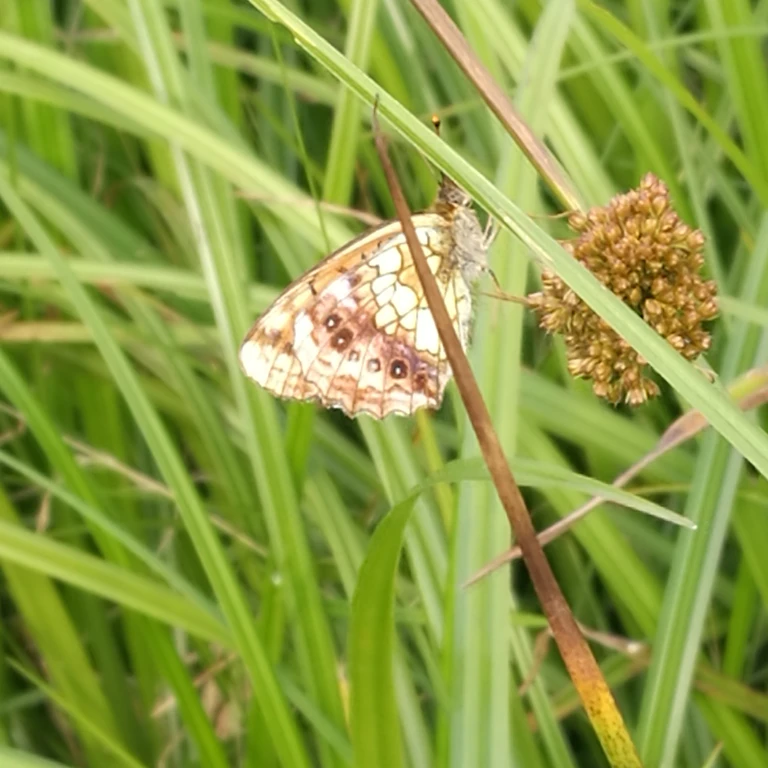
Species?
Brenthis ino
